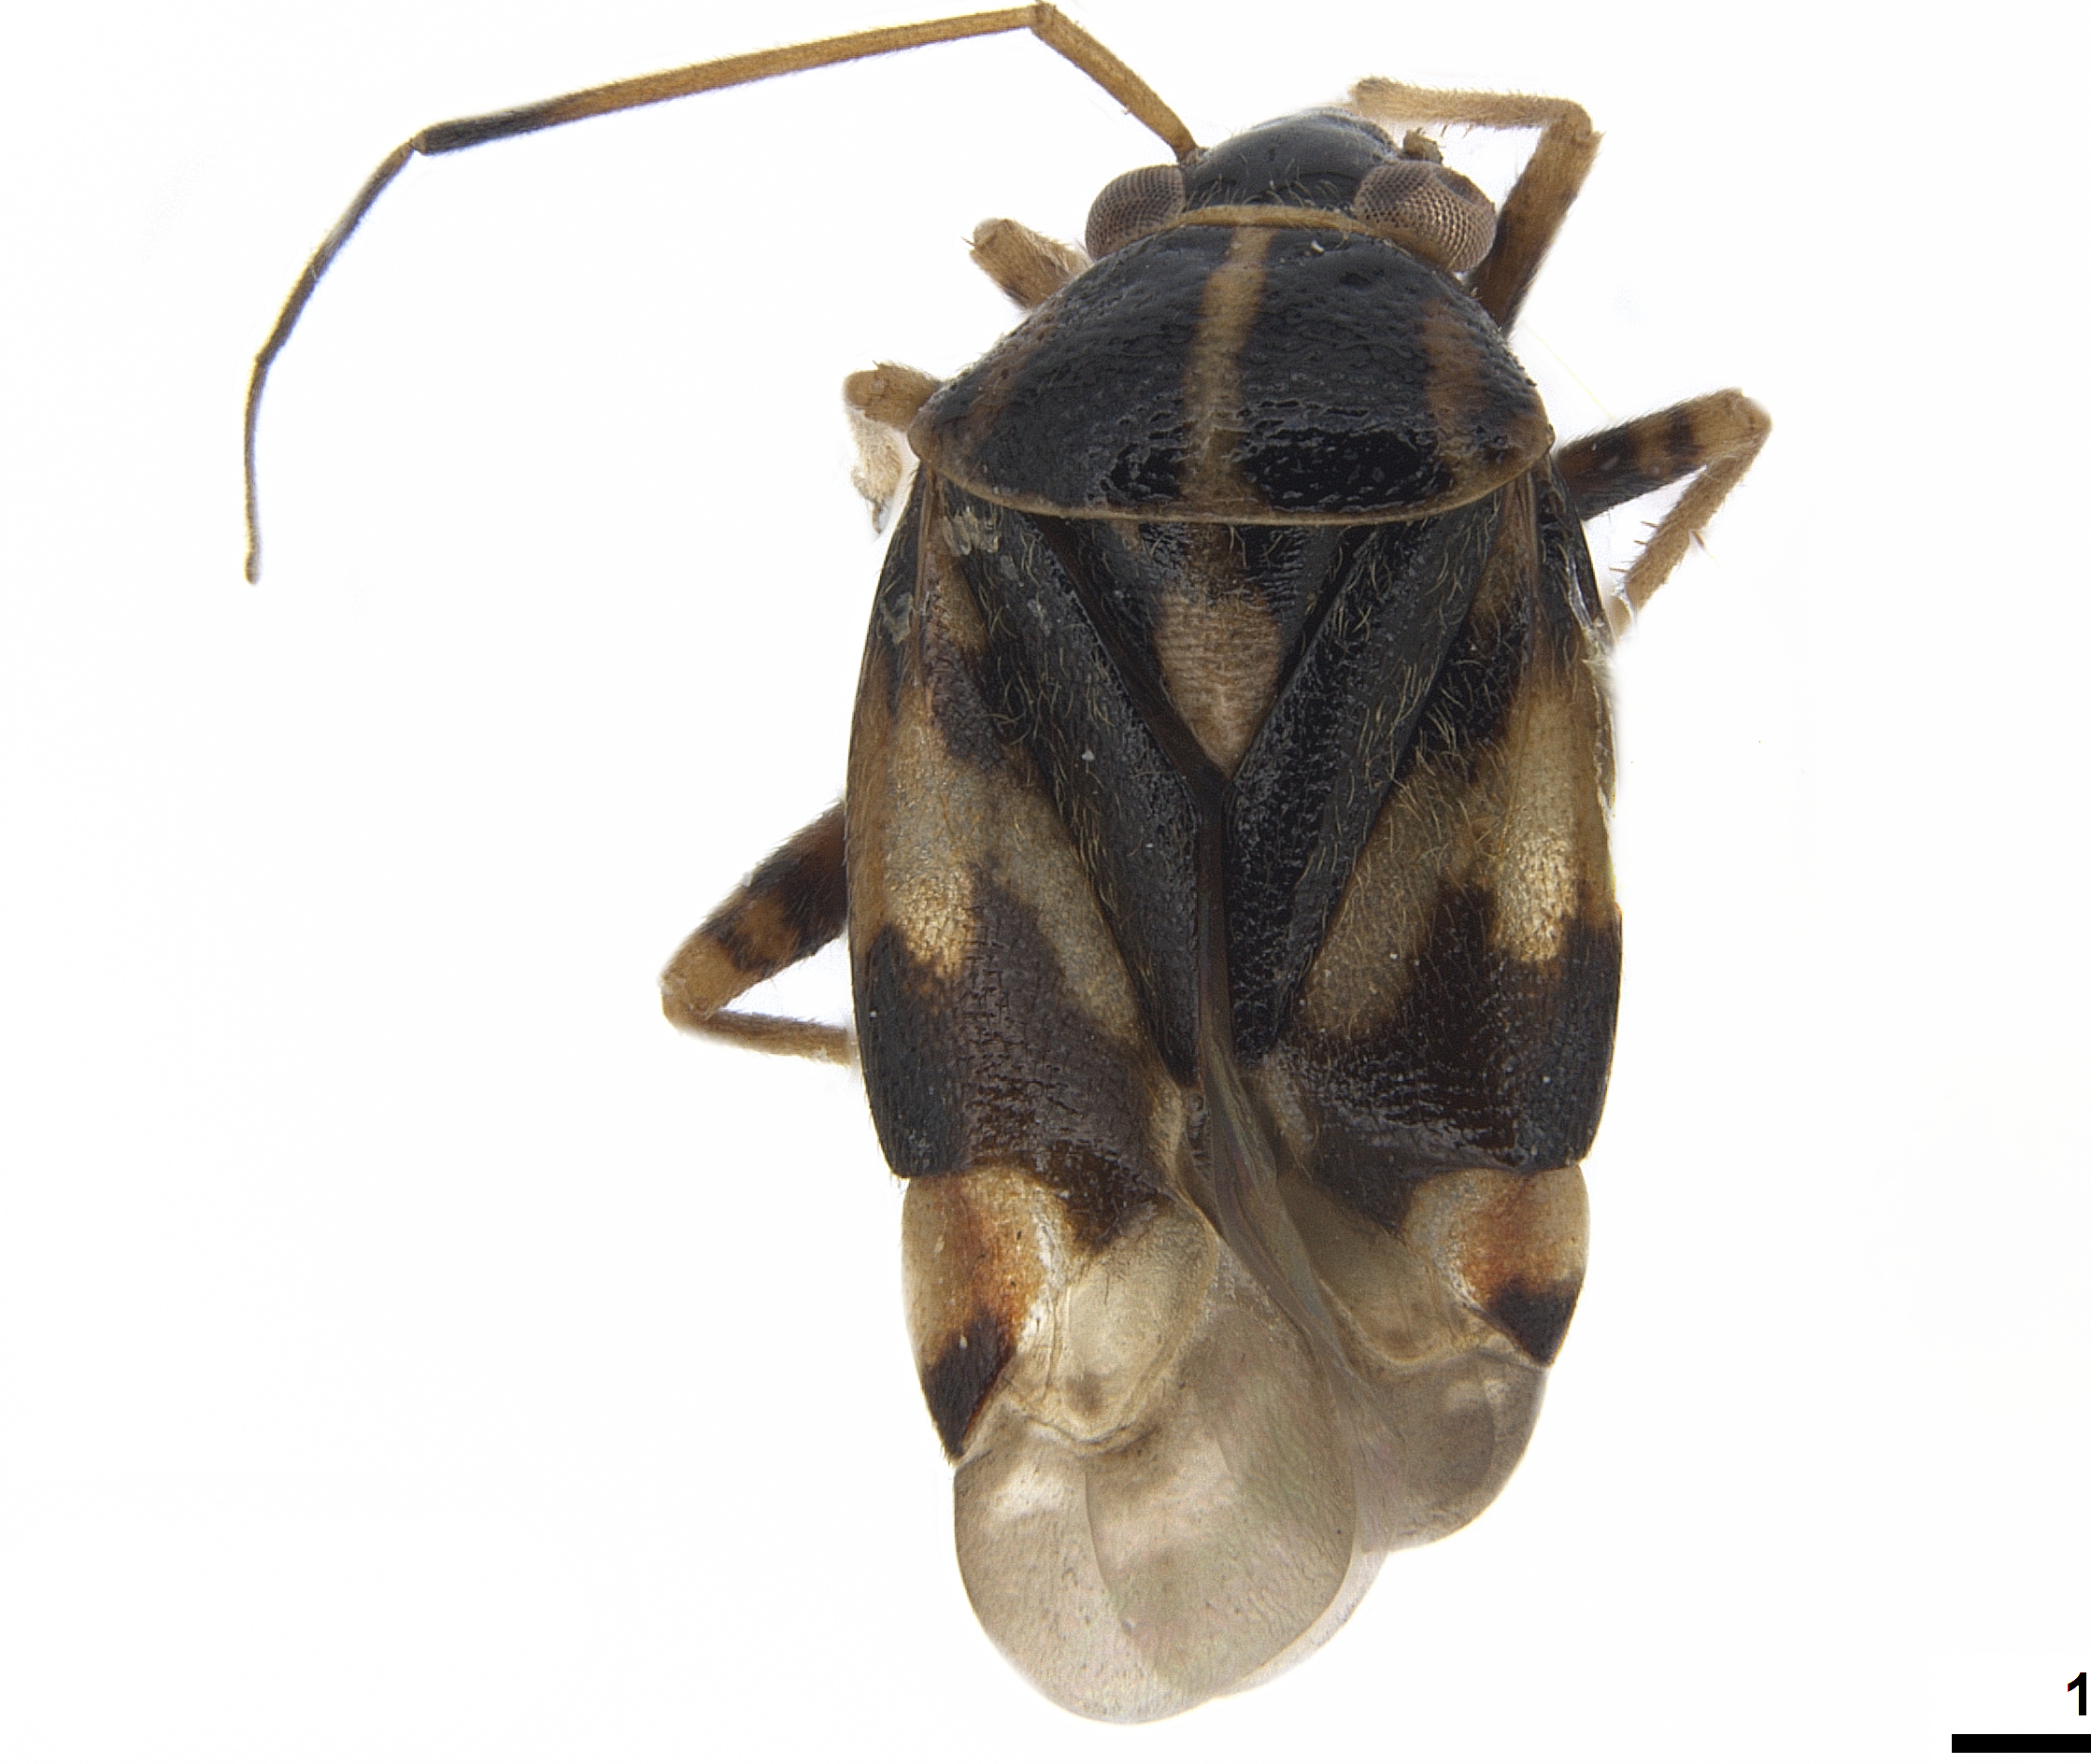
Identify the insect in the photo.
Cyphodema instabilis
